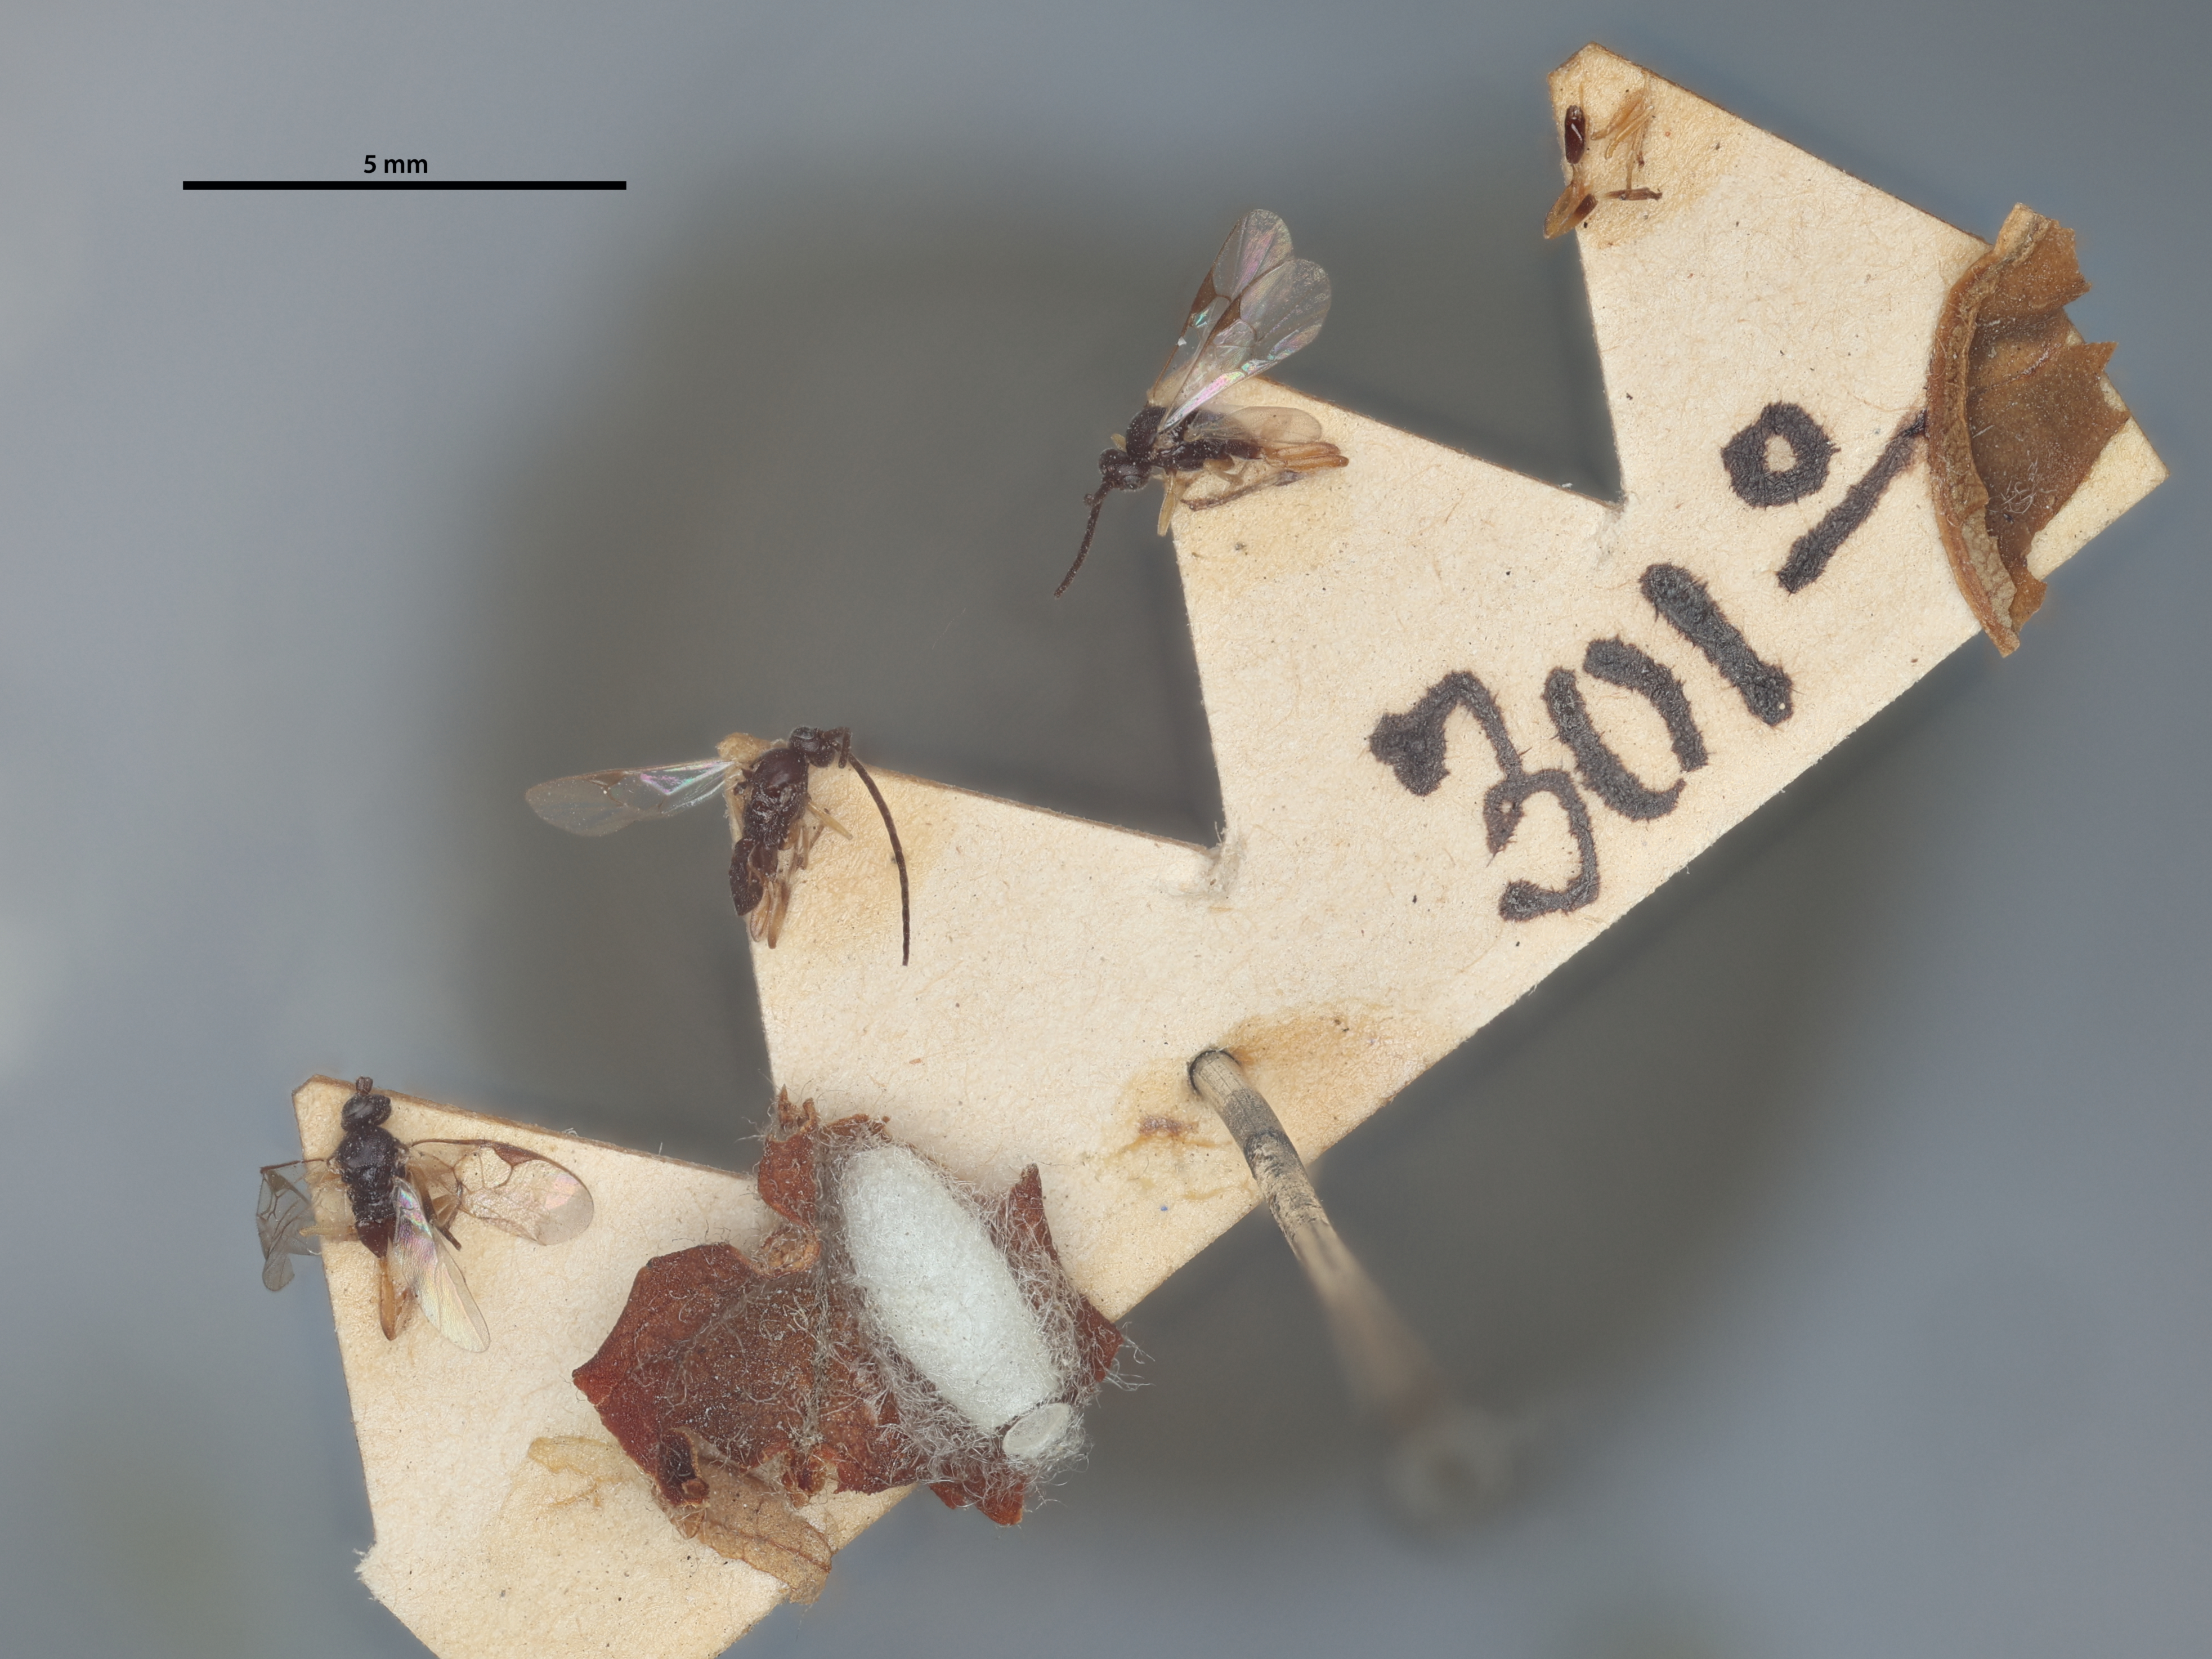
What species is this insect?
Apanteles paleacritae
